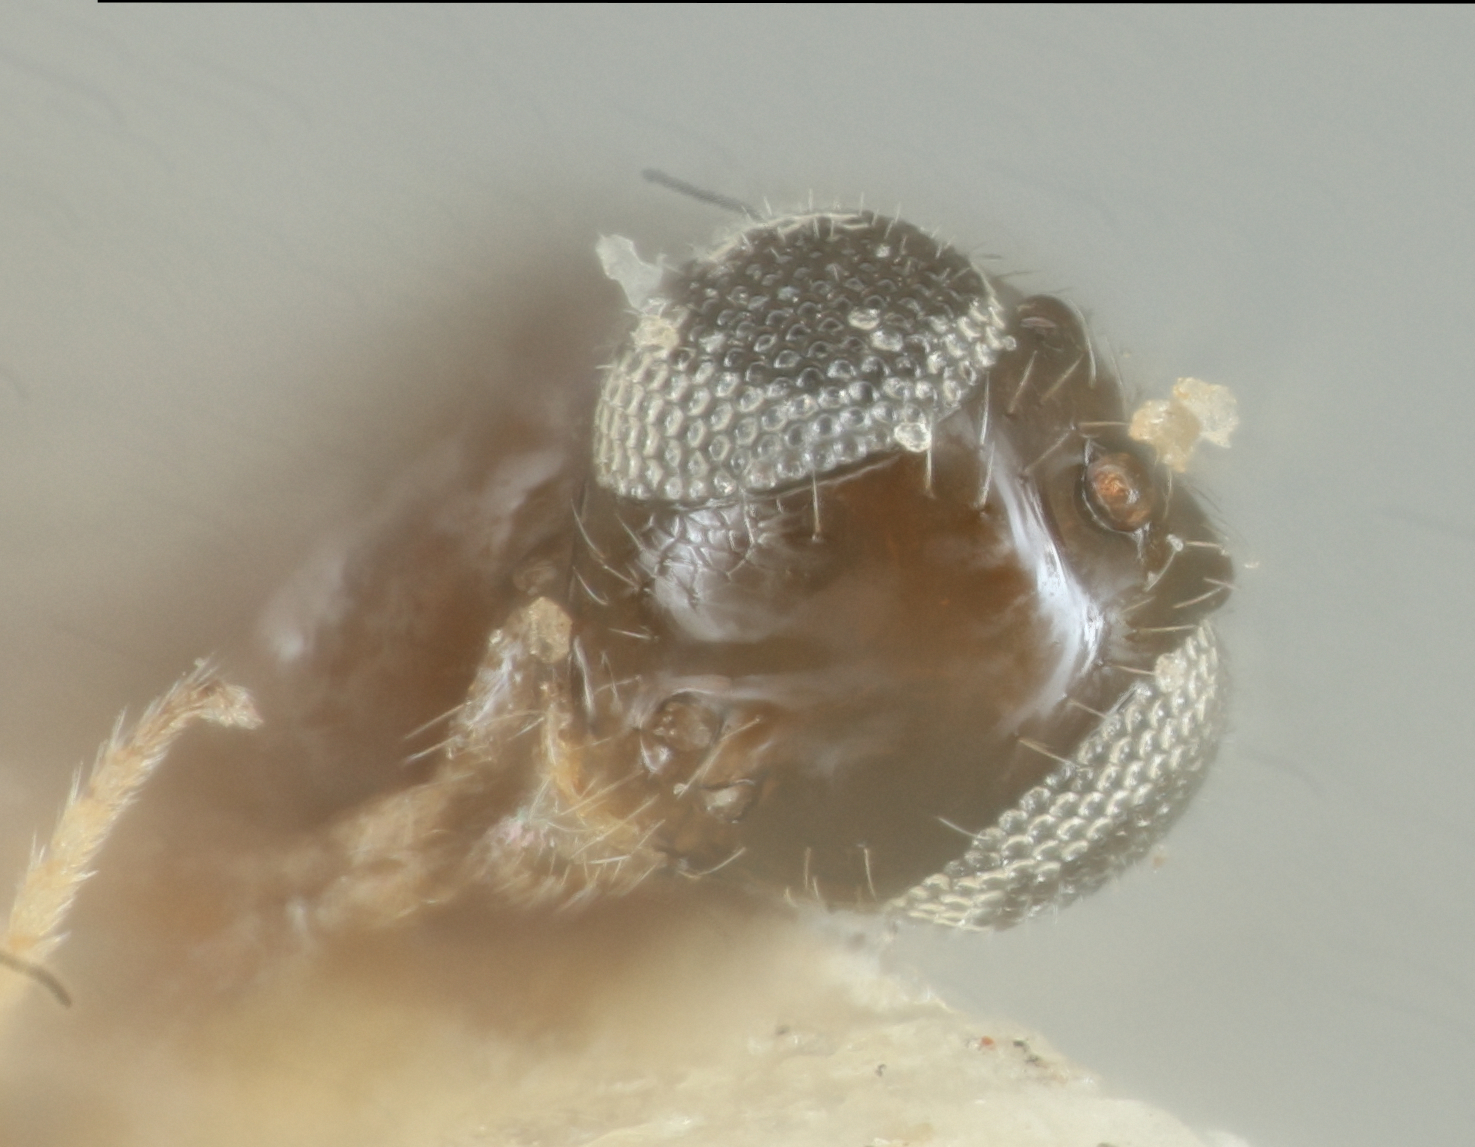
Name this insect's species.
Telenomus tridentatus
